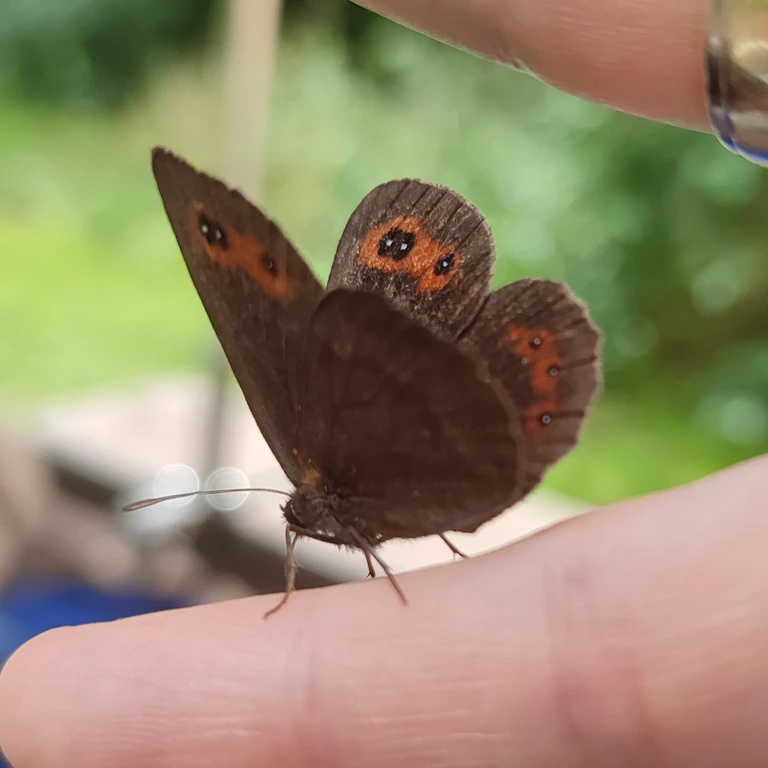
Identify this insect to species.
Erebia aethiops
